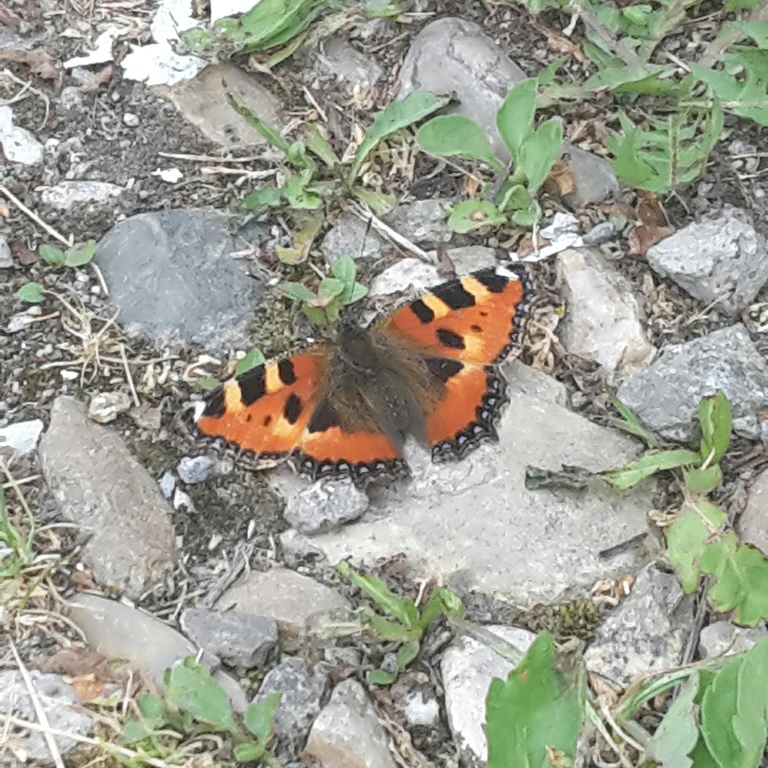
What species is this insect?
Aglais urticae
